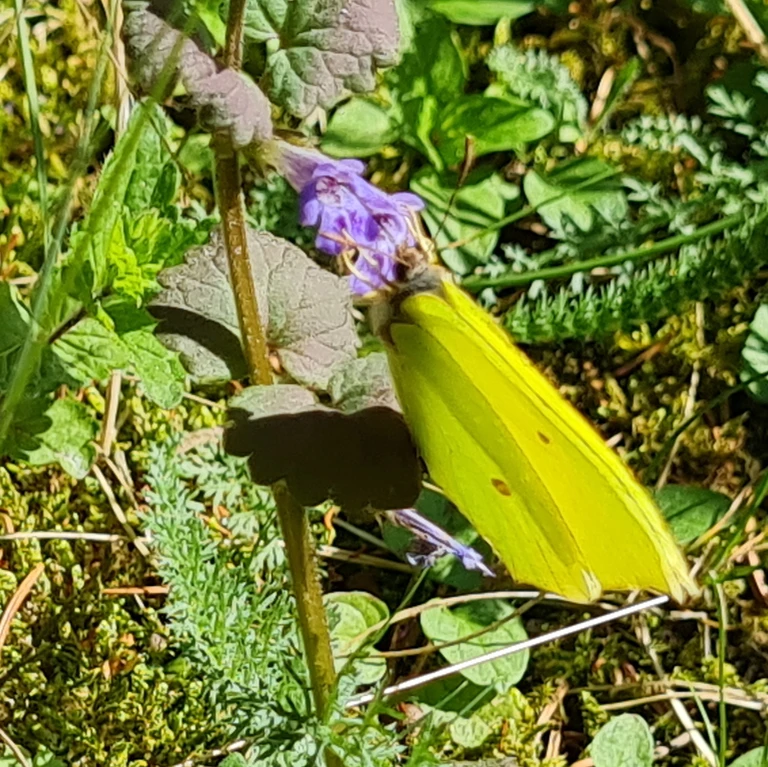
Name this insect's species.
Gonepteryx rhamni
